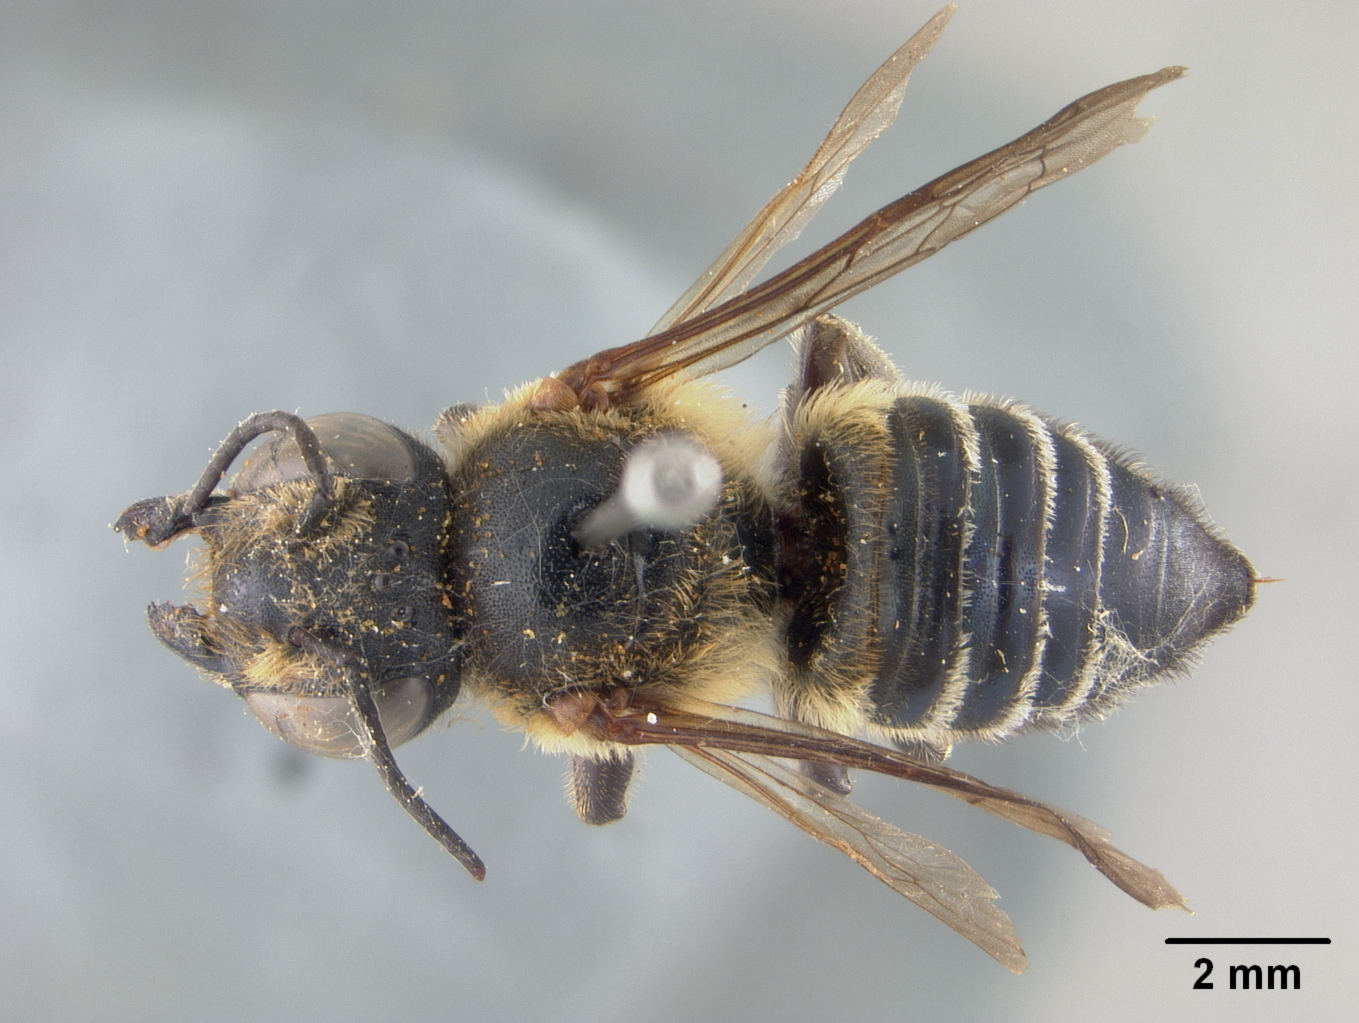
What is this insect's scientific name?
Megachile metallescens
